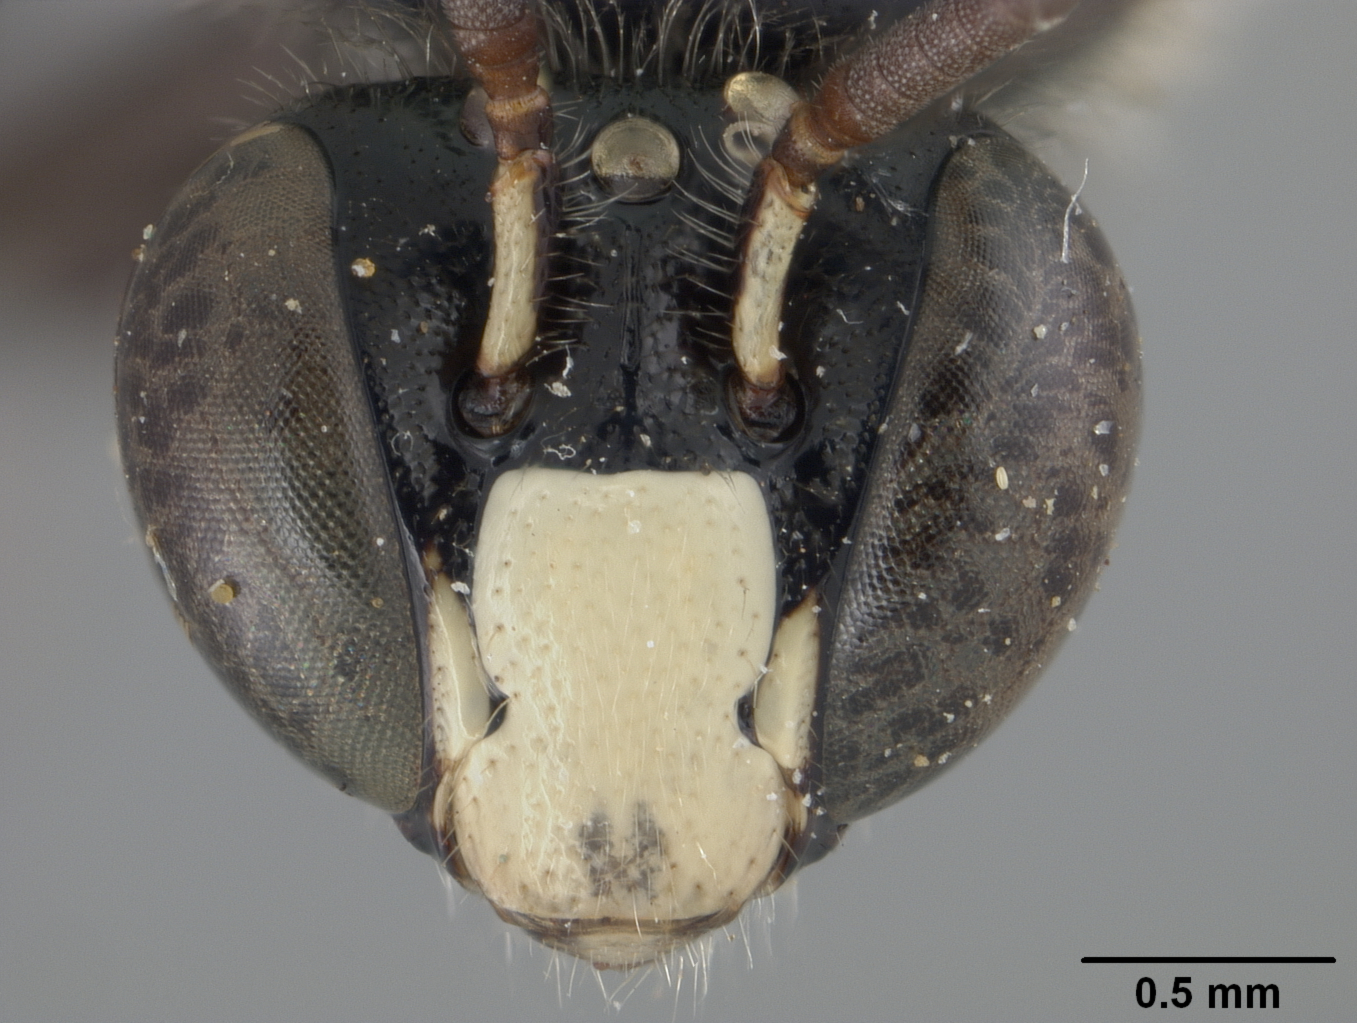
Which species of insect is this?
Allodape clarissima
